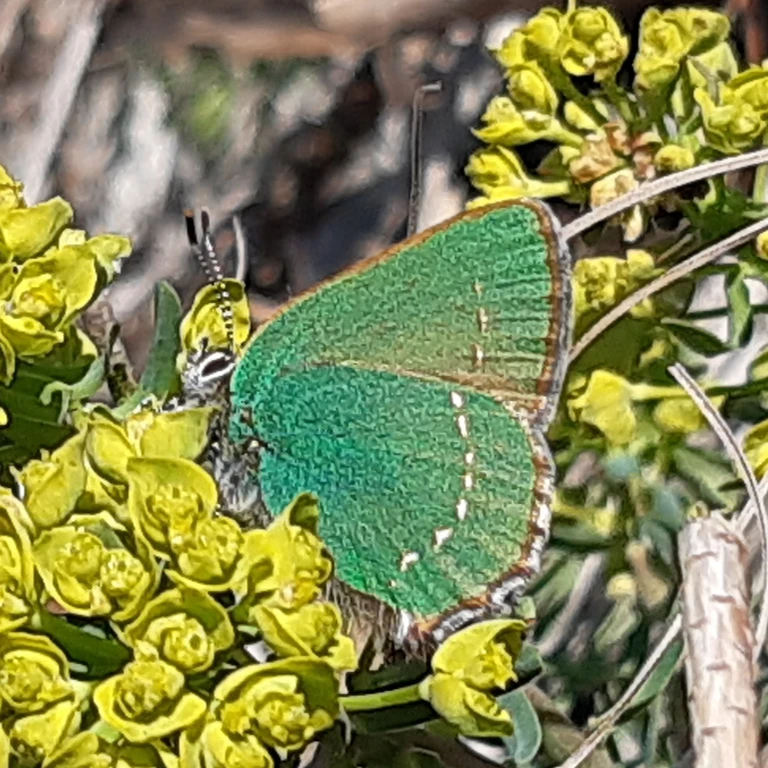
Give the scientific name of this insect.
Callophrys rubi
